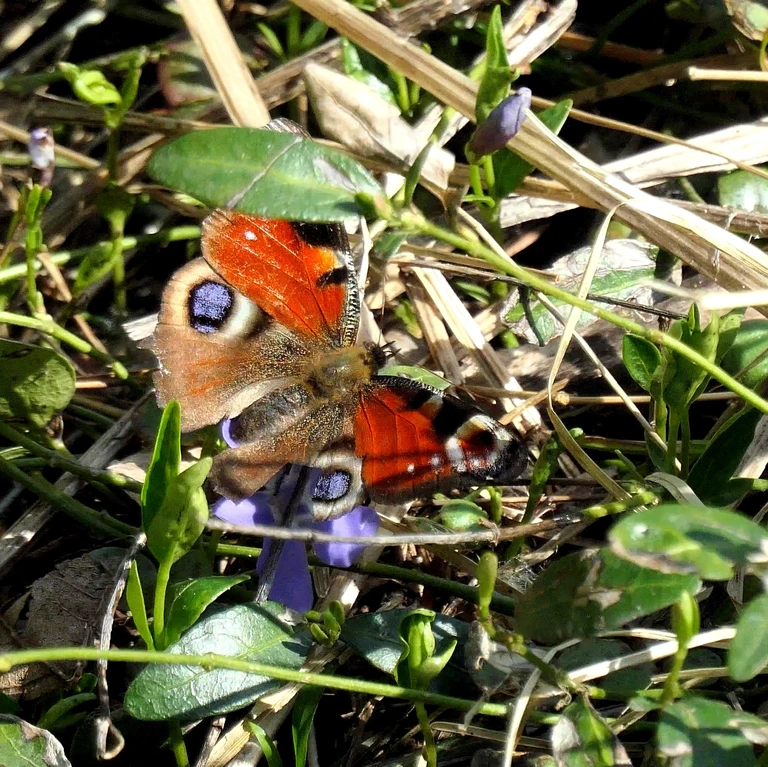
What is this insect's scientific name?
Aglais io
